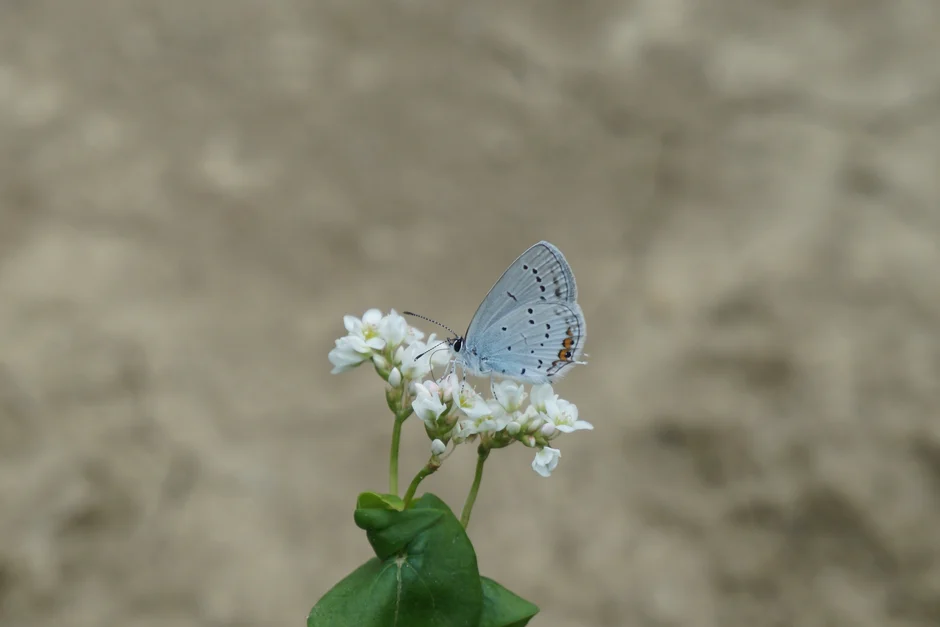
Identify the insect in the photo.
Cupido argiades (also Elkalyce argiades)
